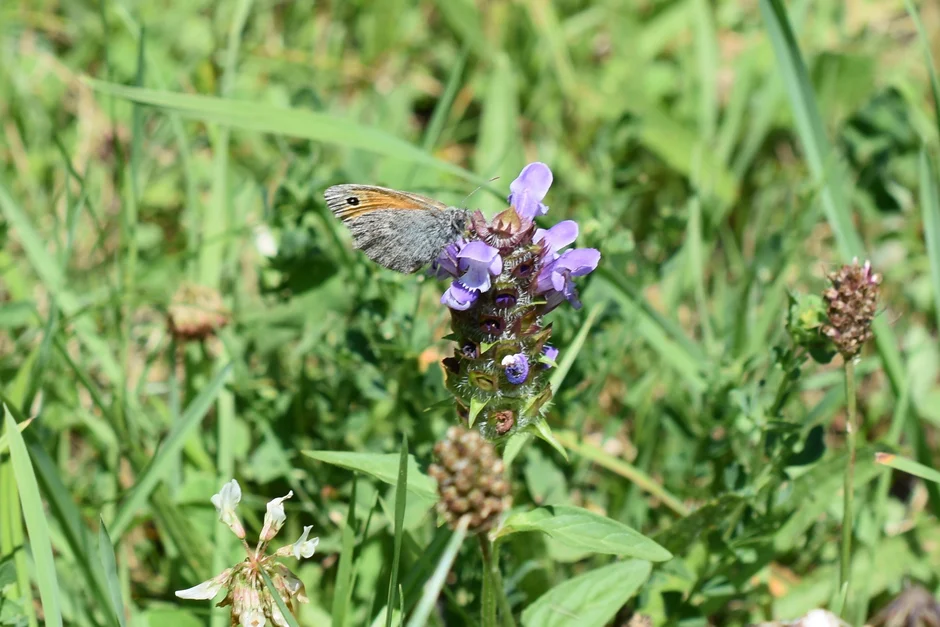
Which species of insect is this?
Coenonympha pamphilus
